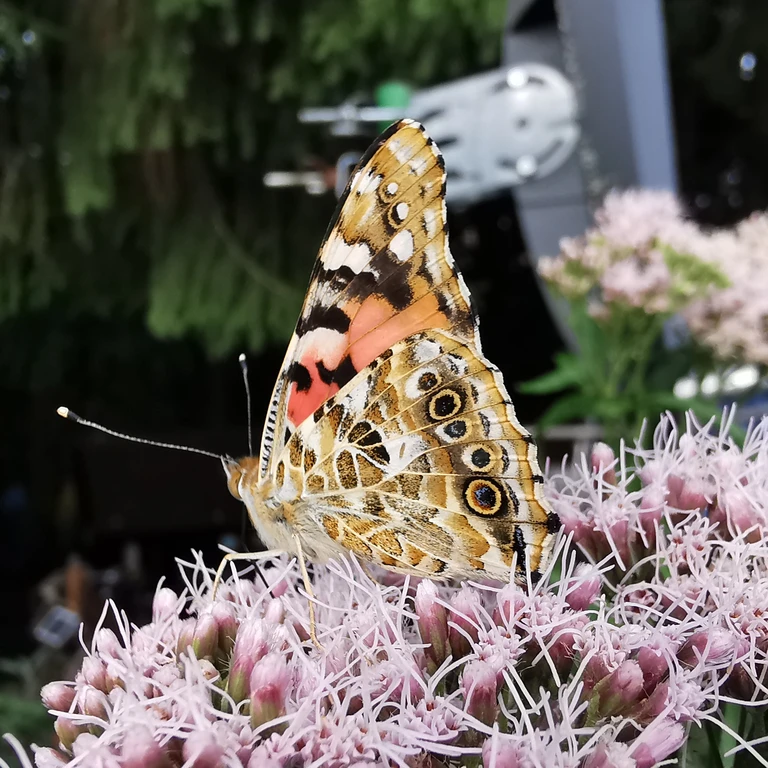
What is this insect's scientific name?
Vanessa cardui
